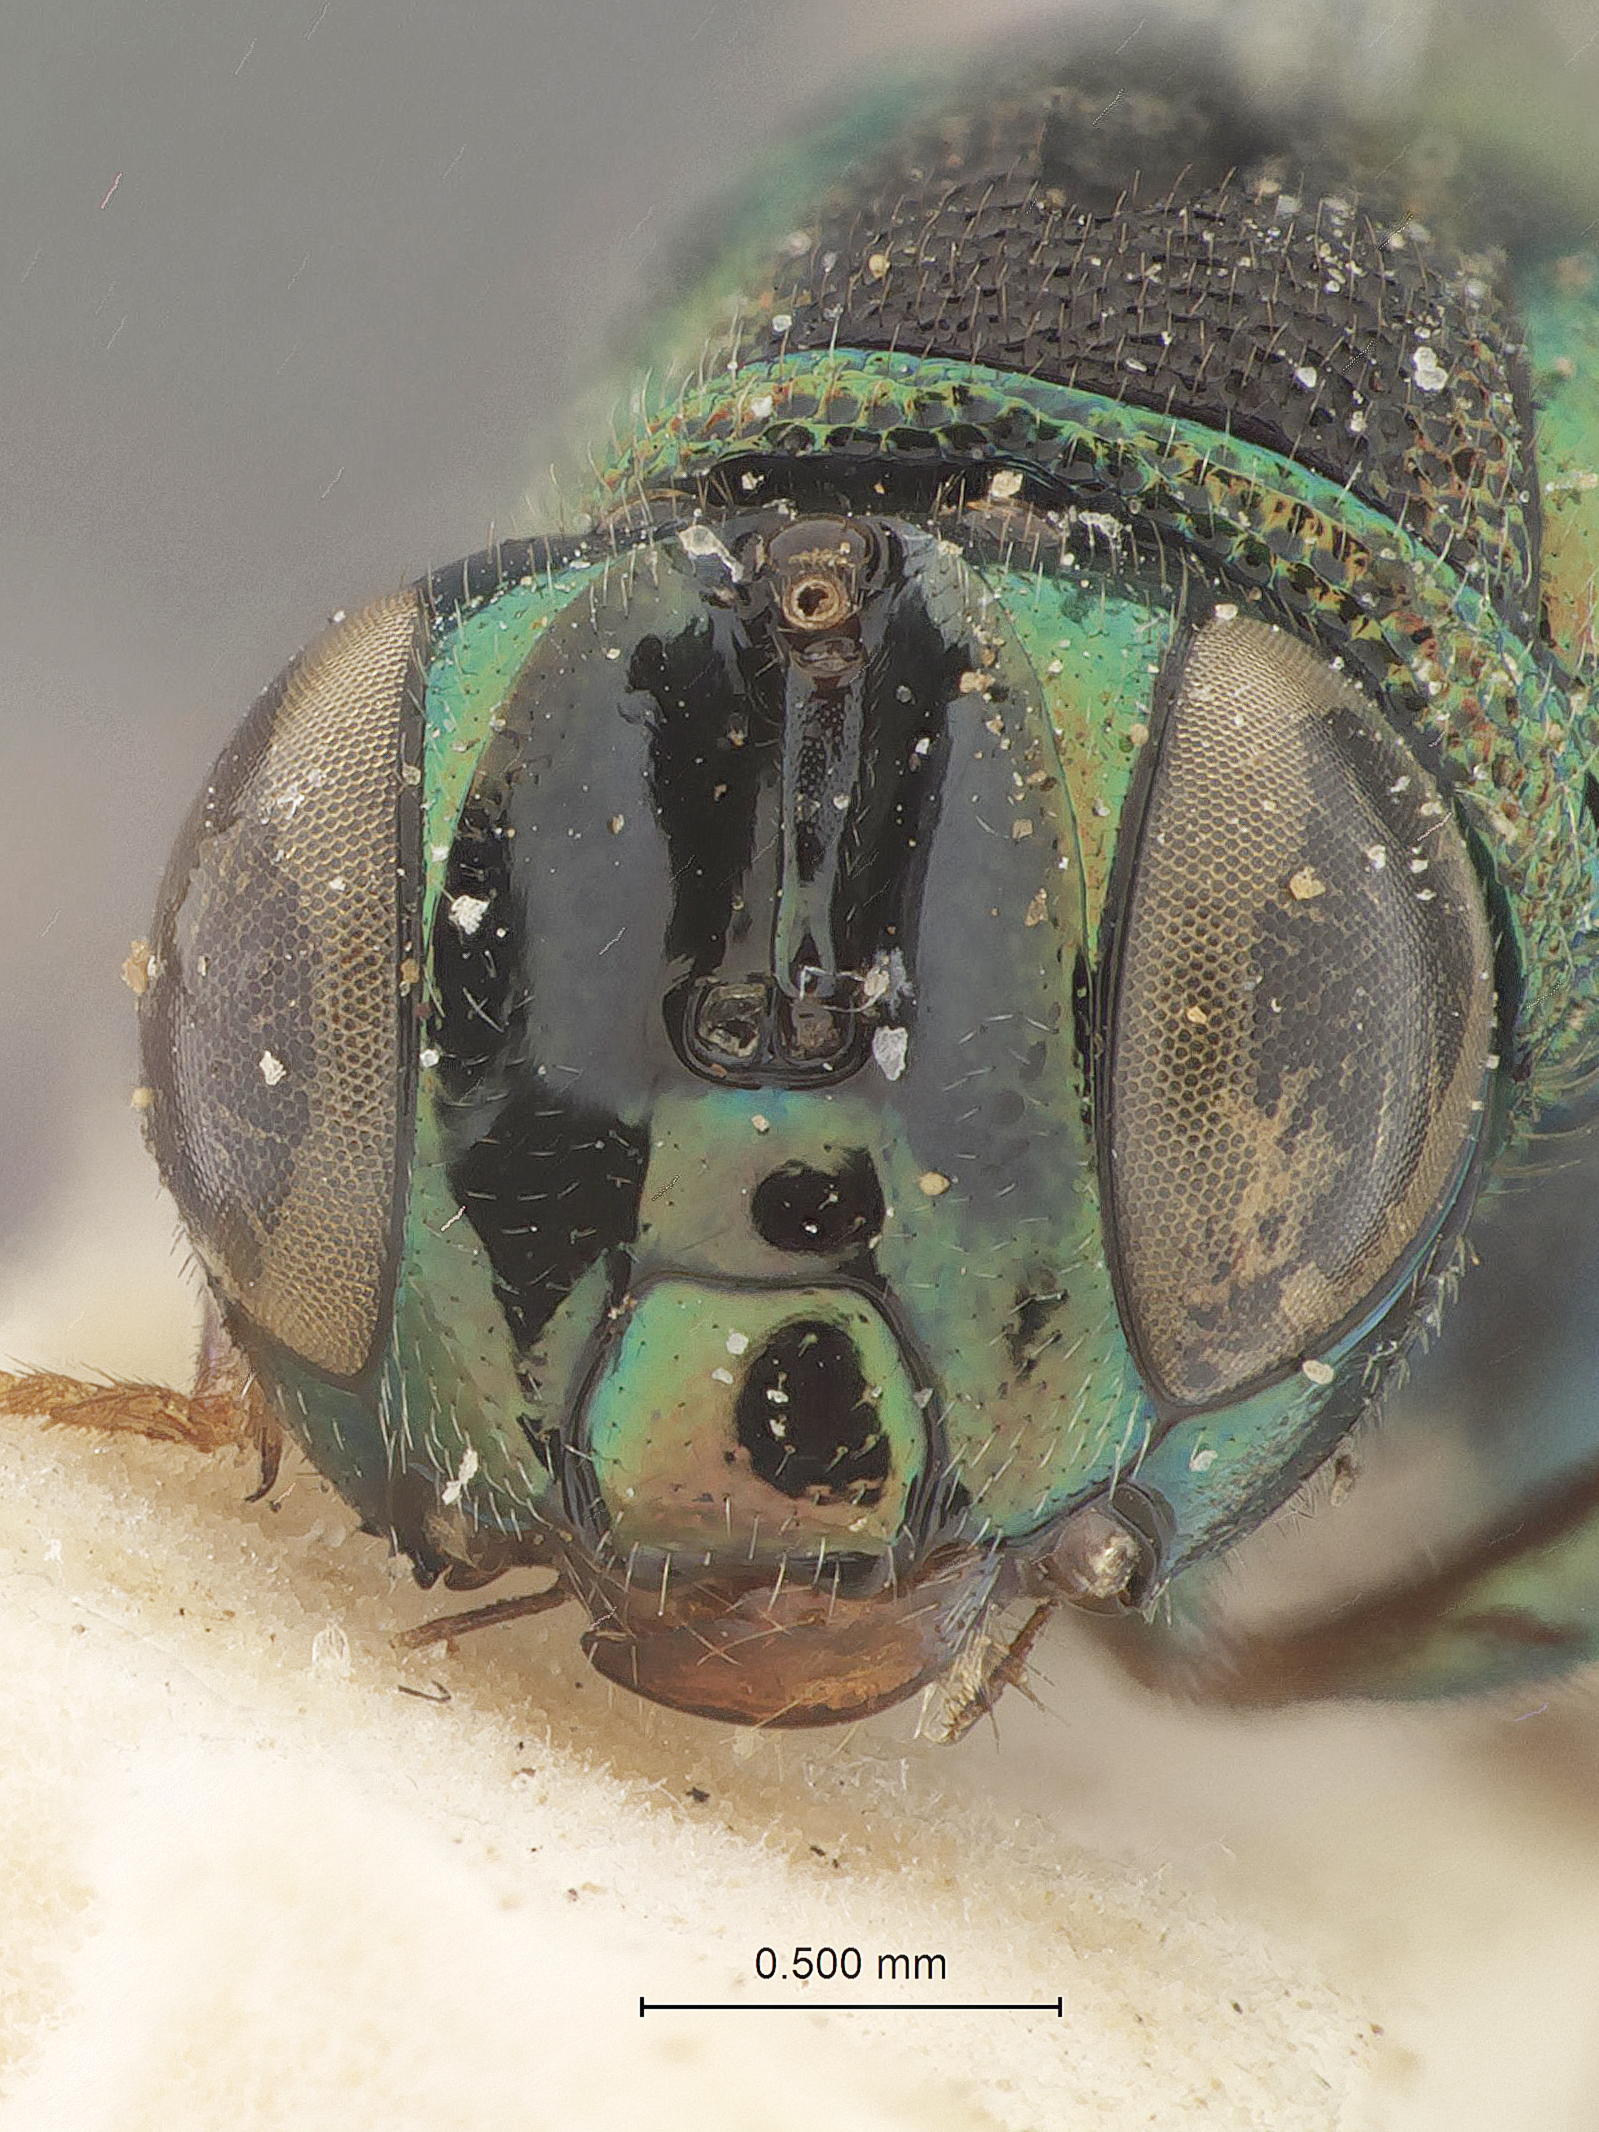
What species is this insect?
Perilampus birmanus
